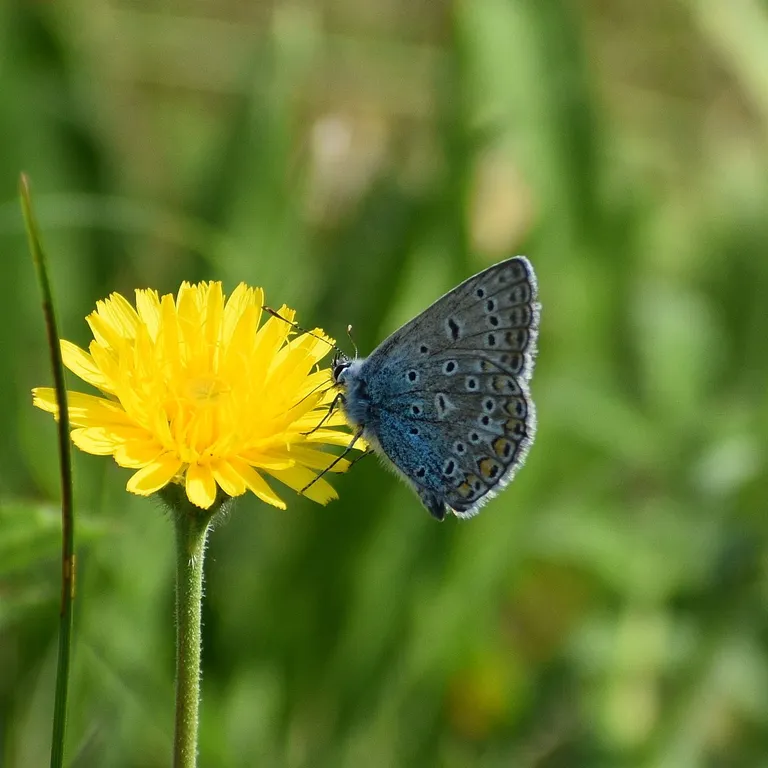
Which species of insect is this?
Polyommatus icarus
